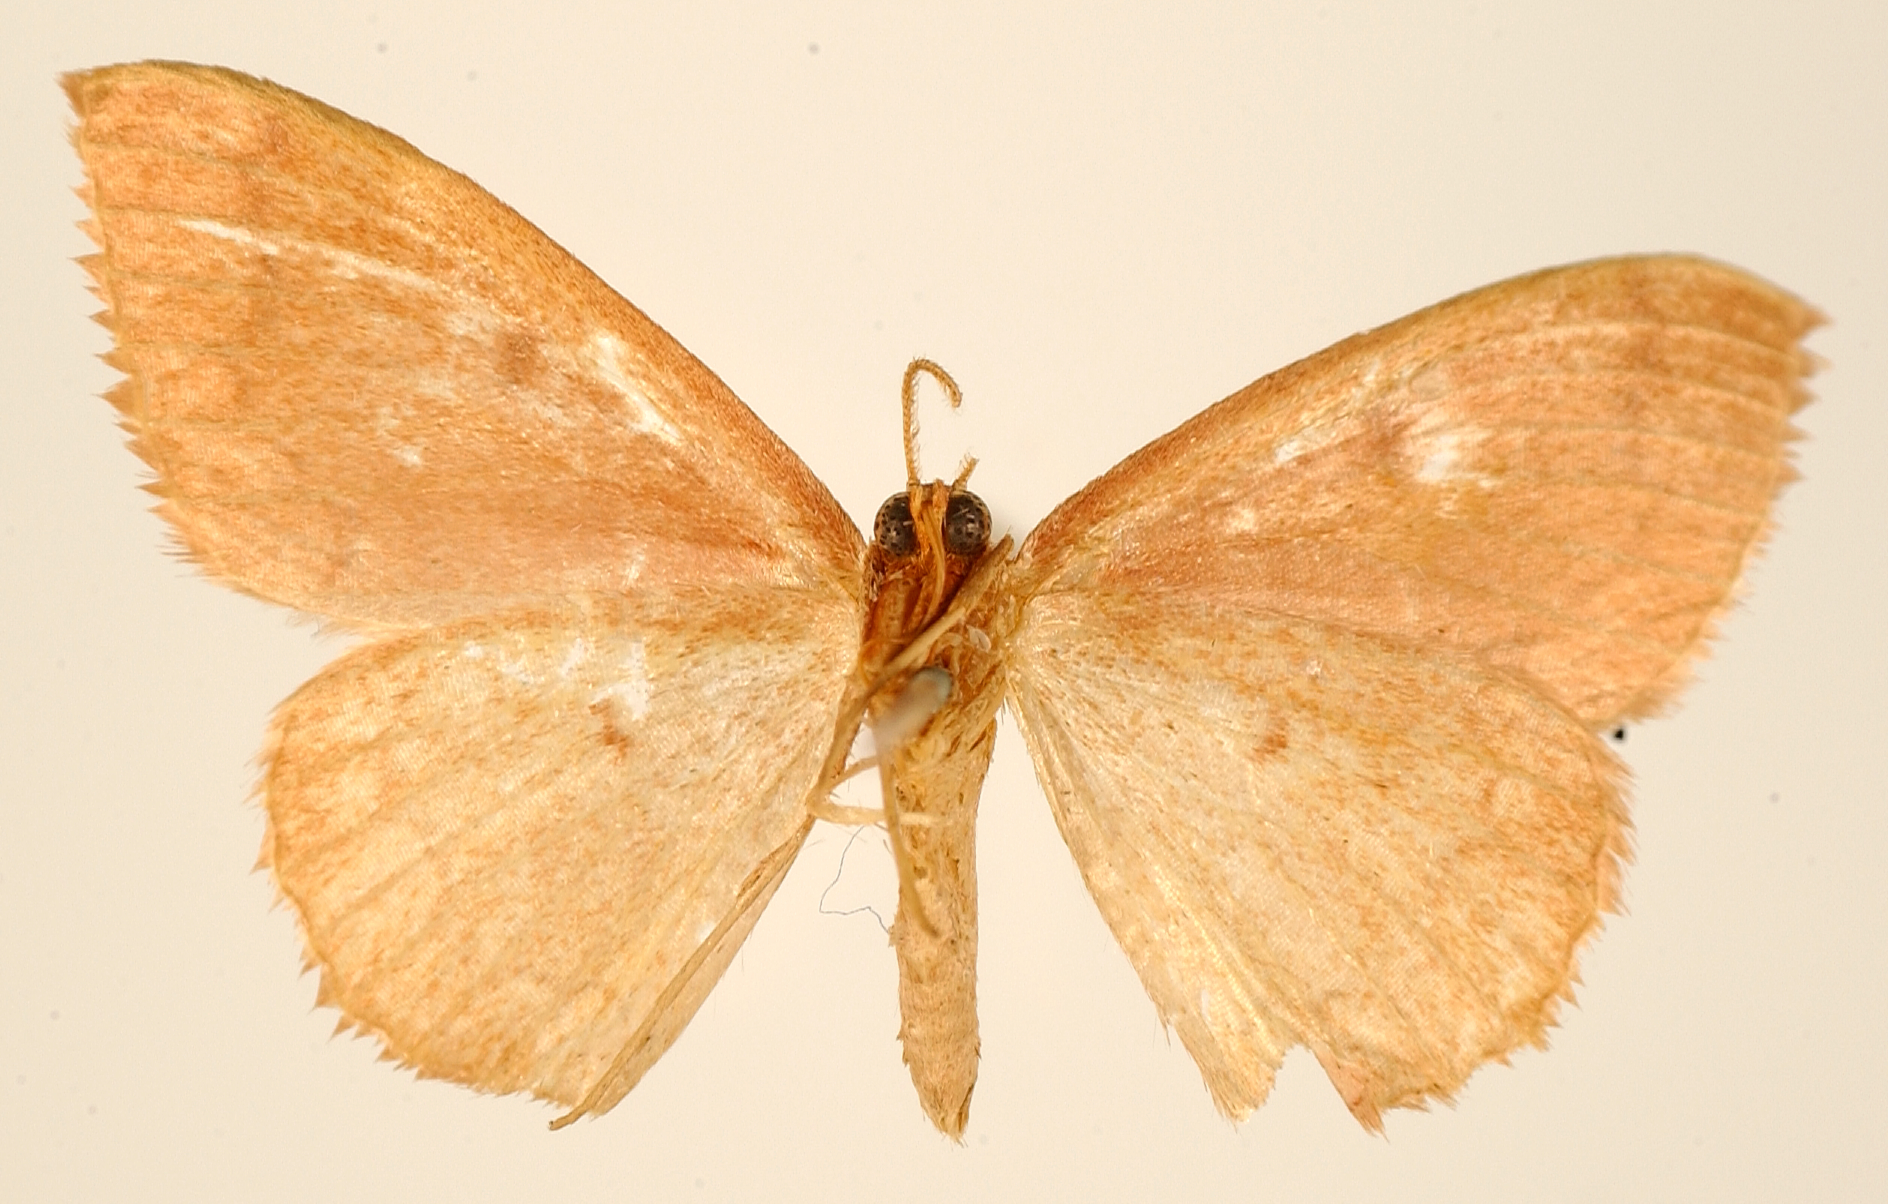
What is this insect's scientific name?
Dysephyra subrosea
